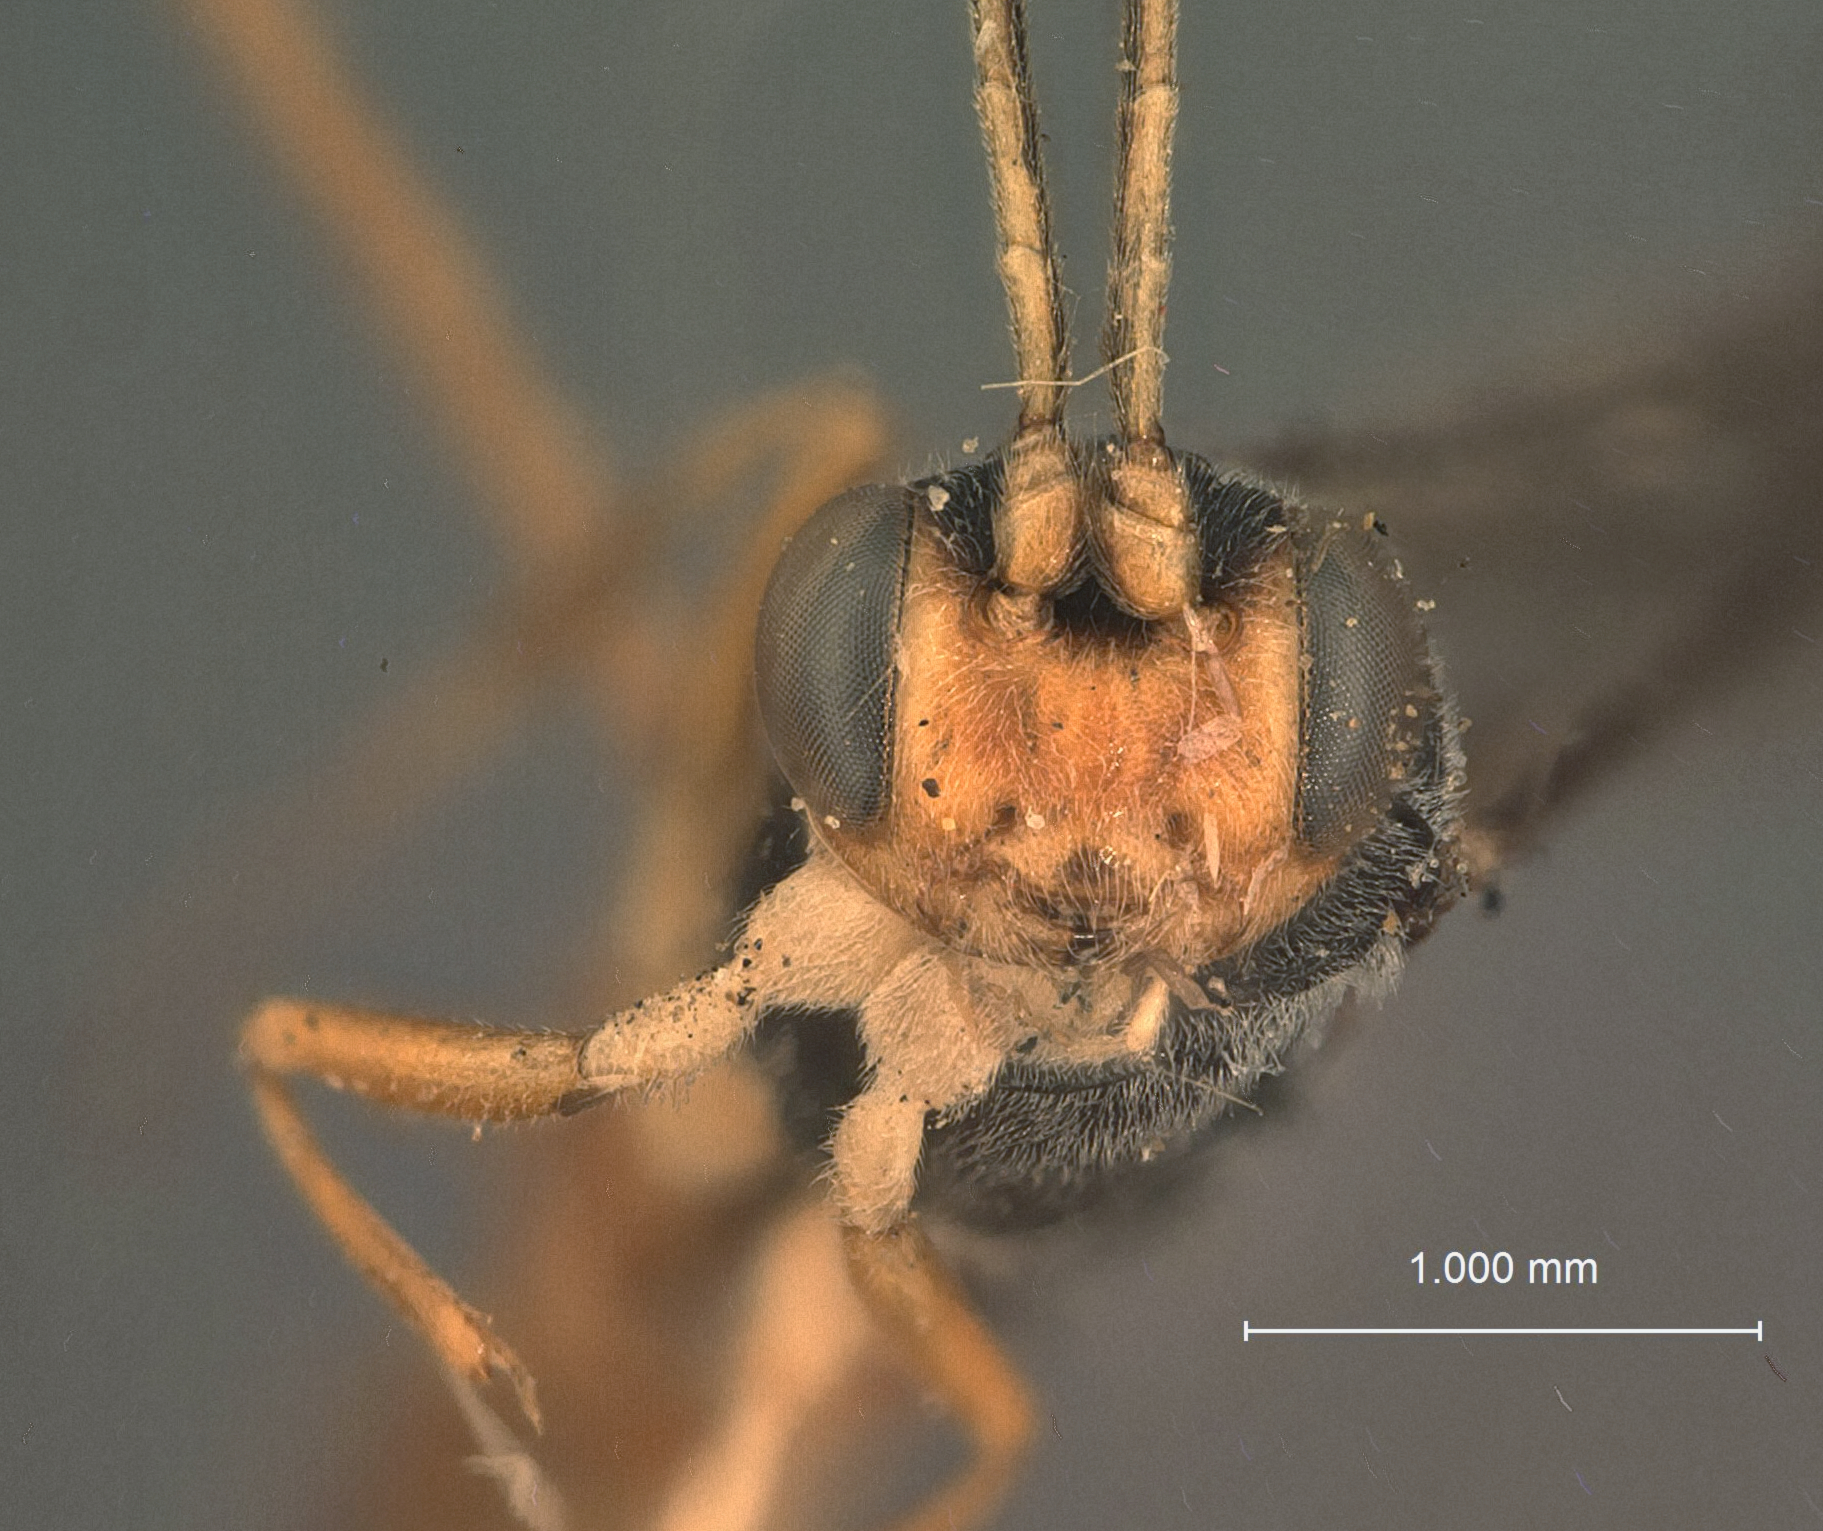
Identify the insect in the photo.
Leptopygus stangli
